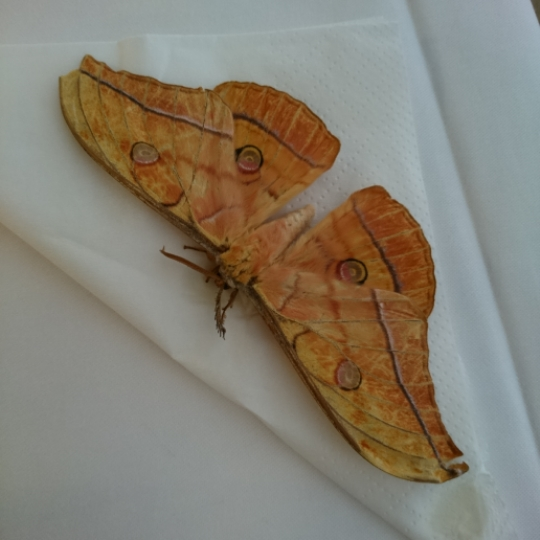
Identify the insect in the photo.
Antheraea yamamai
